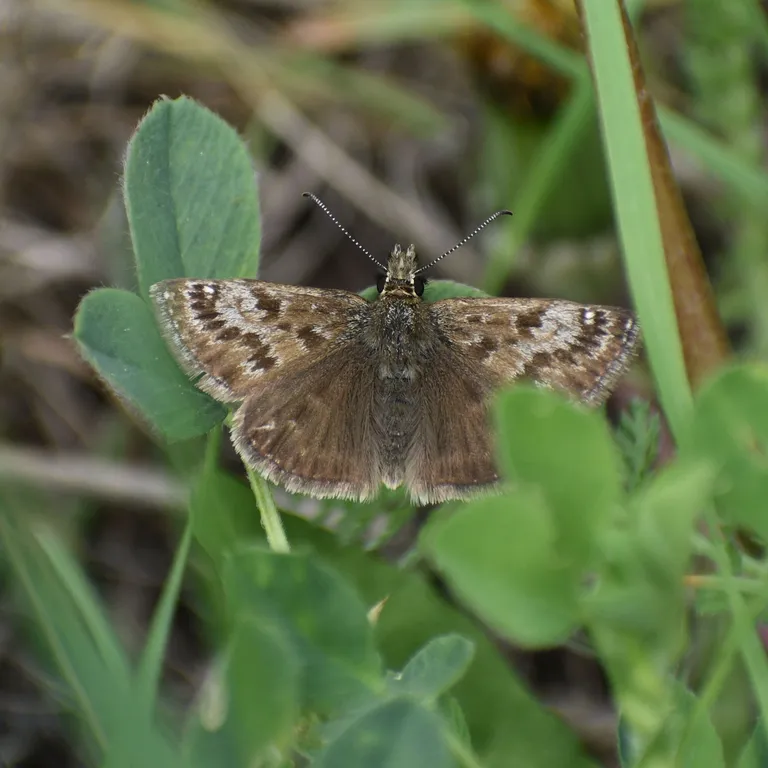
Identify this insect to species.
Erynnis tages
